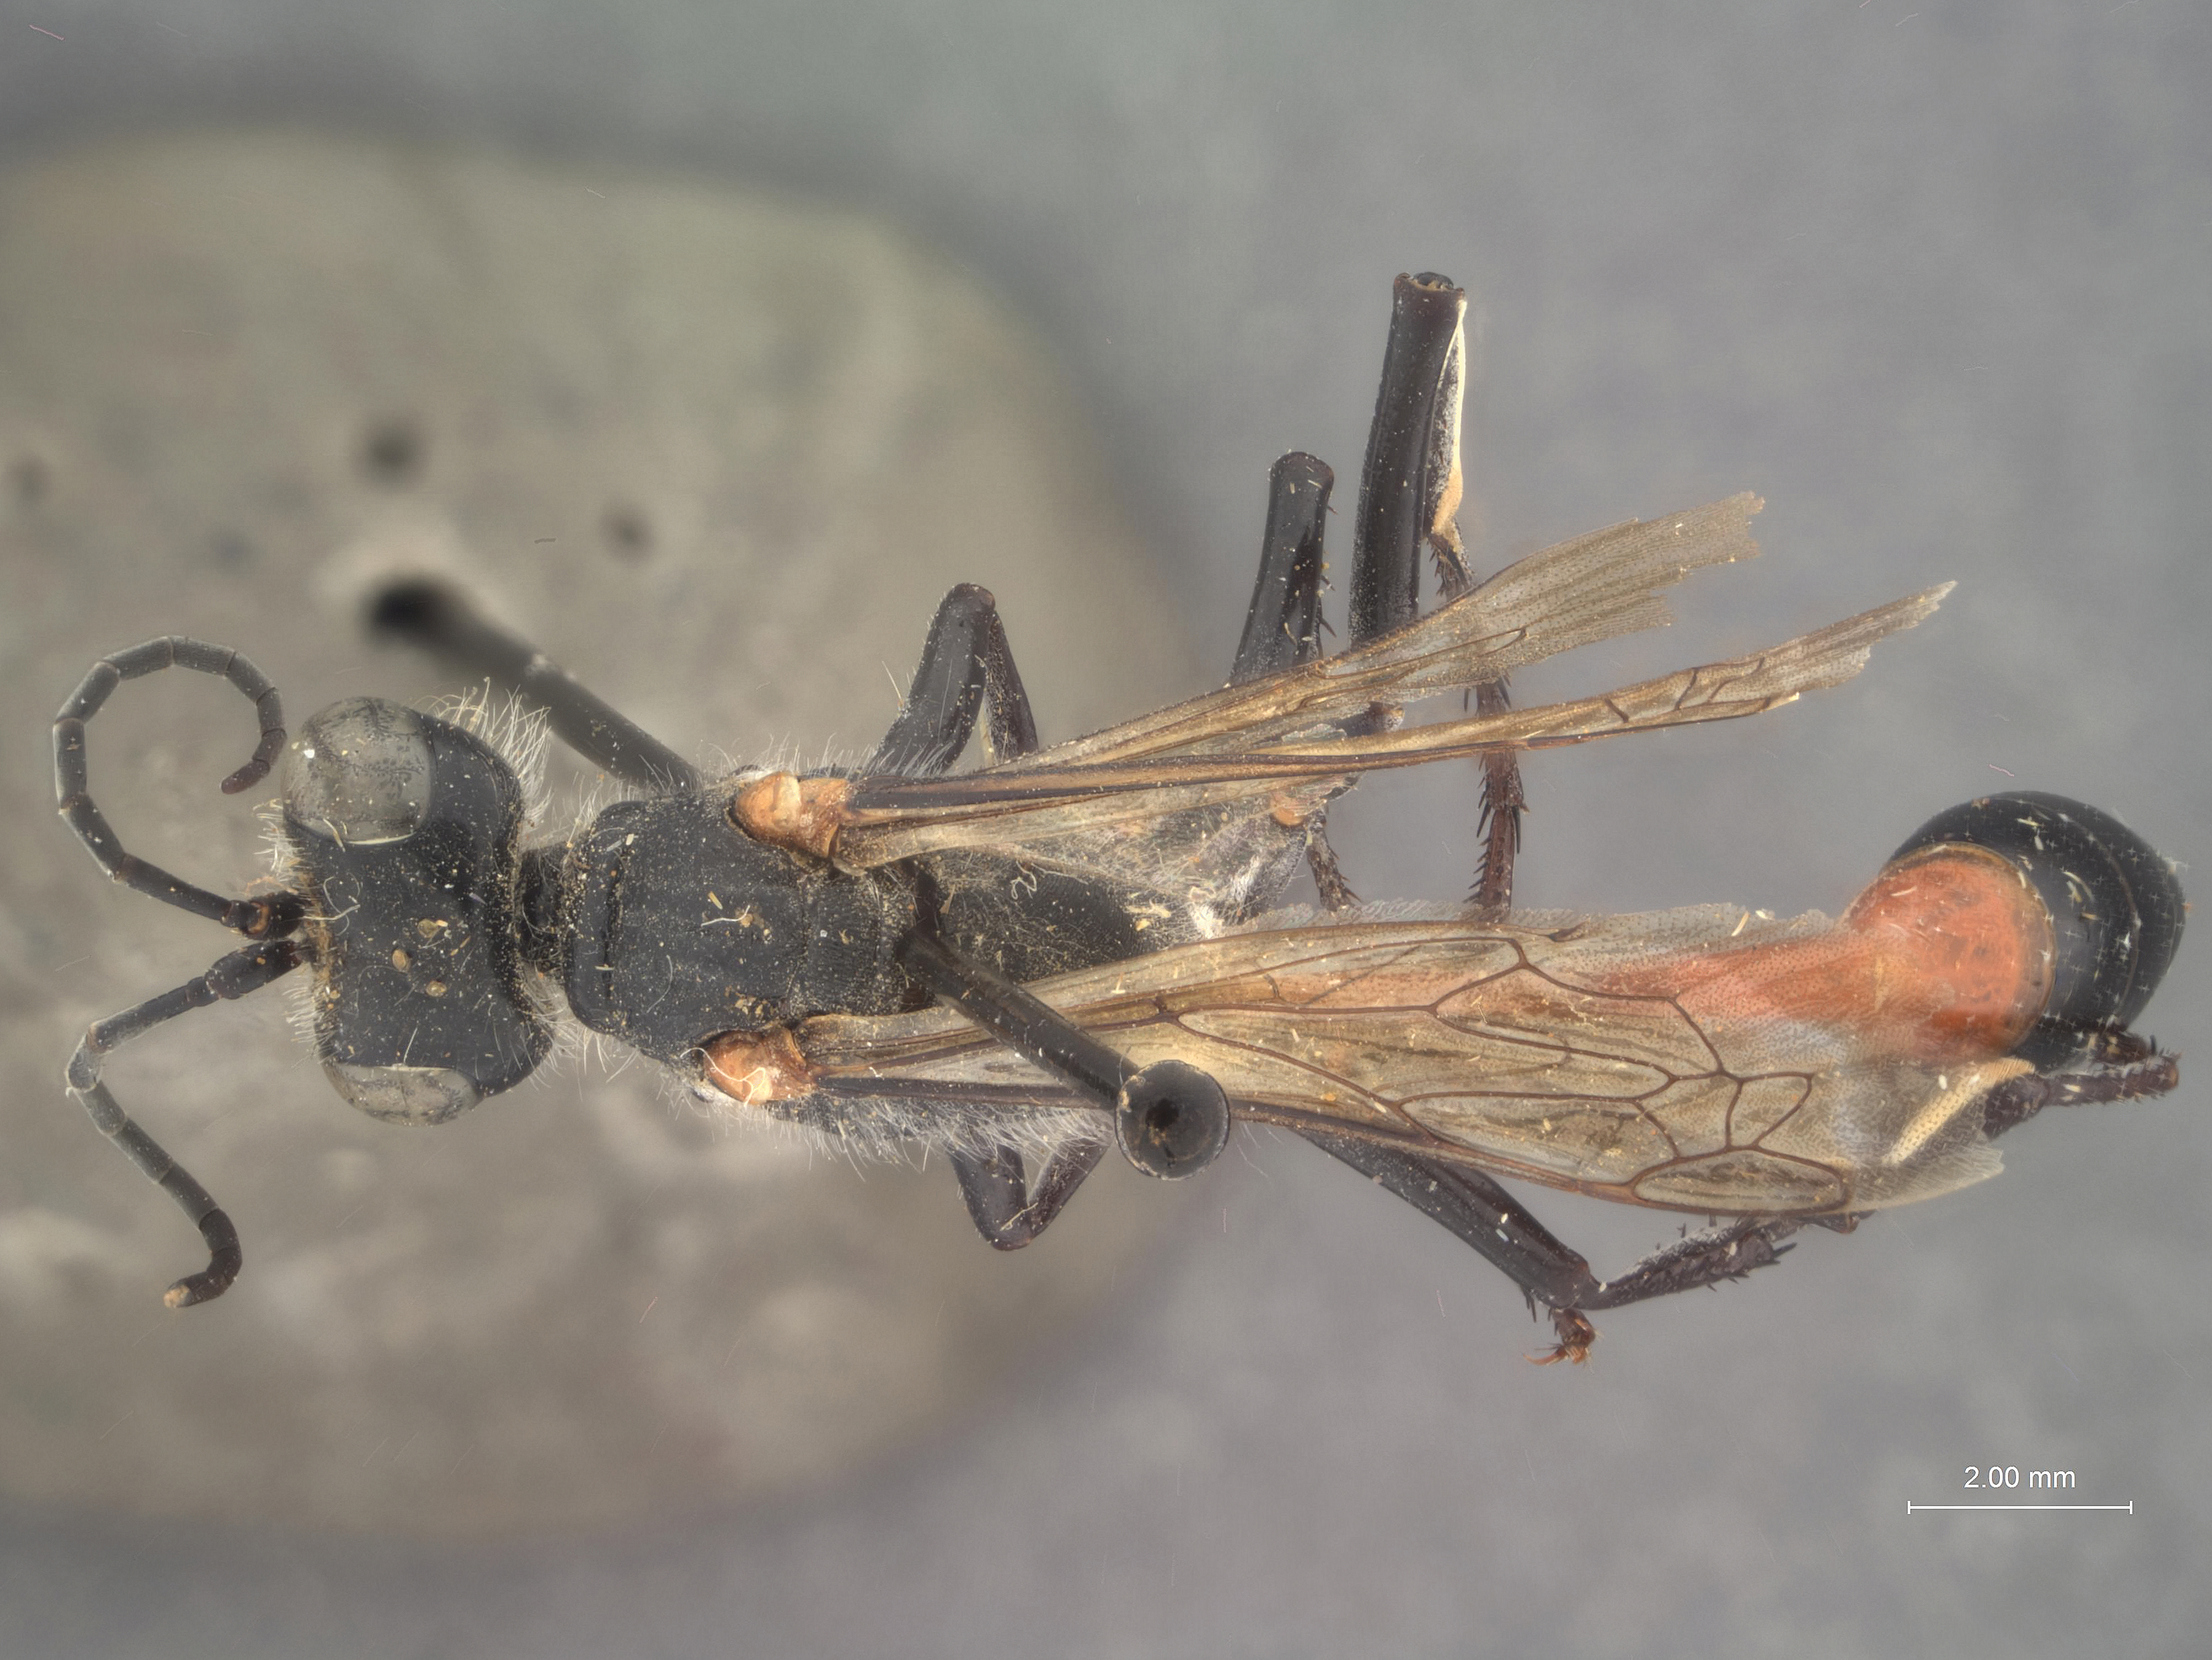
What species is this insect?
Sphex peruvianus
